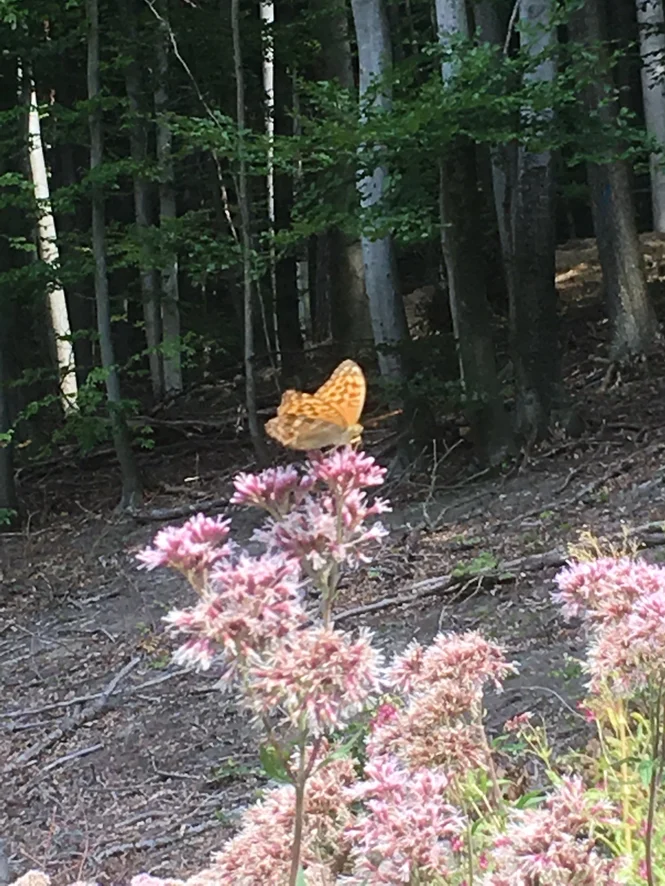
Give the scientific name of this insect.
Argynnis paphia
